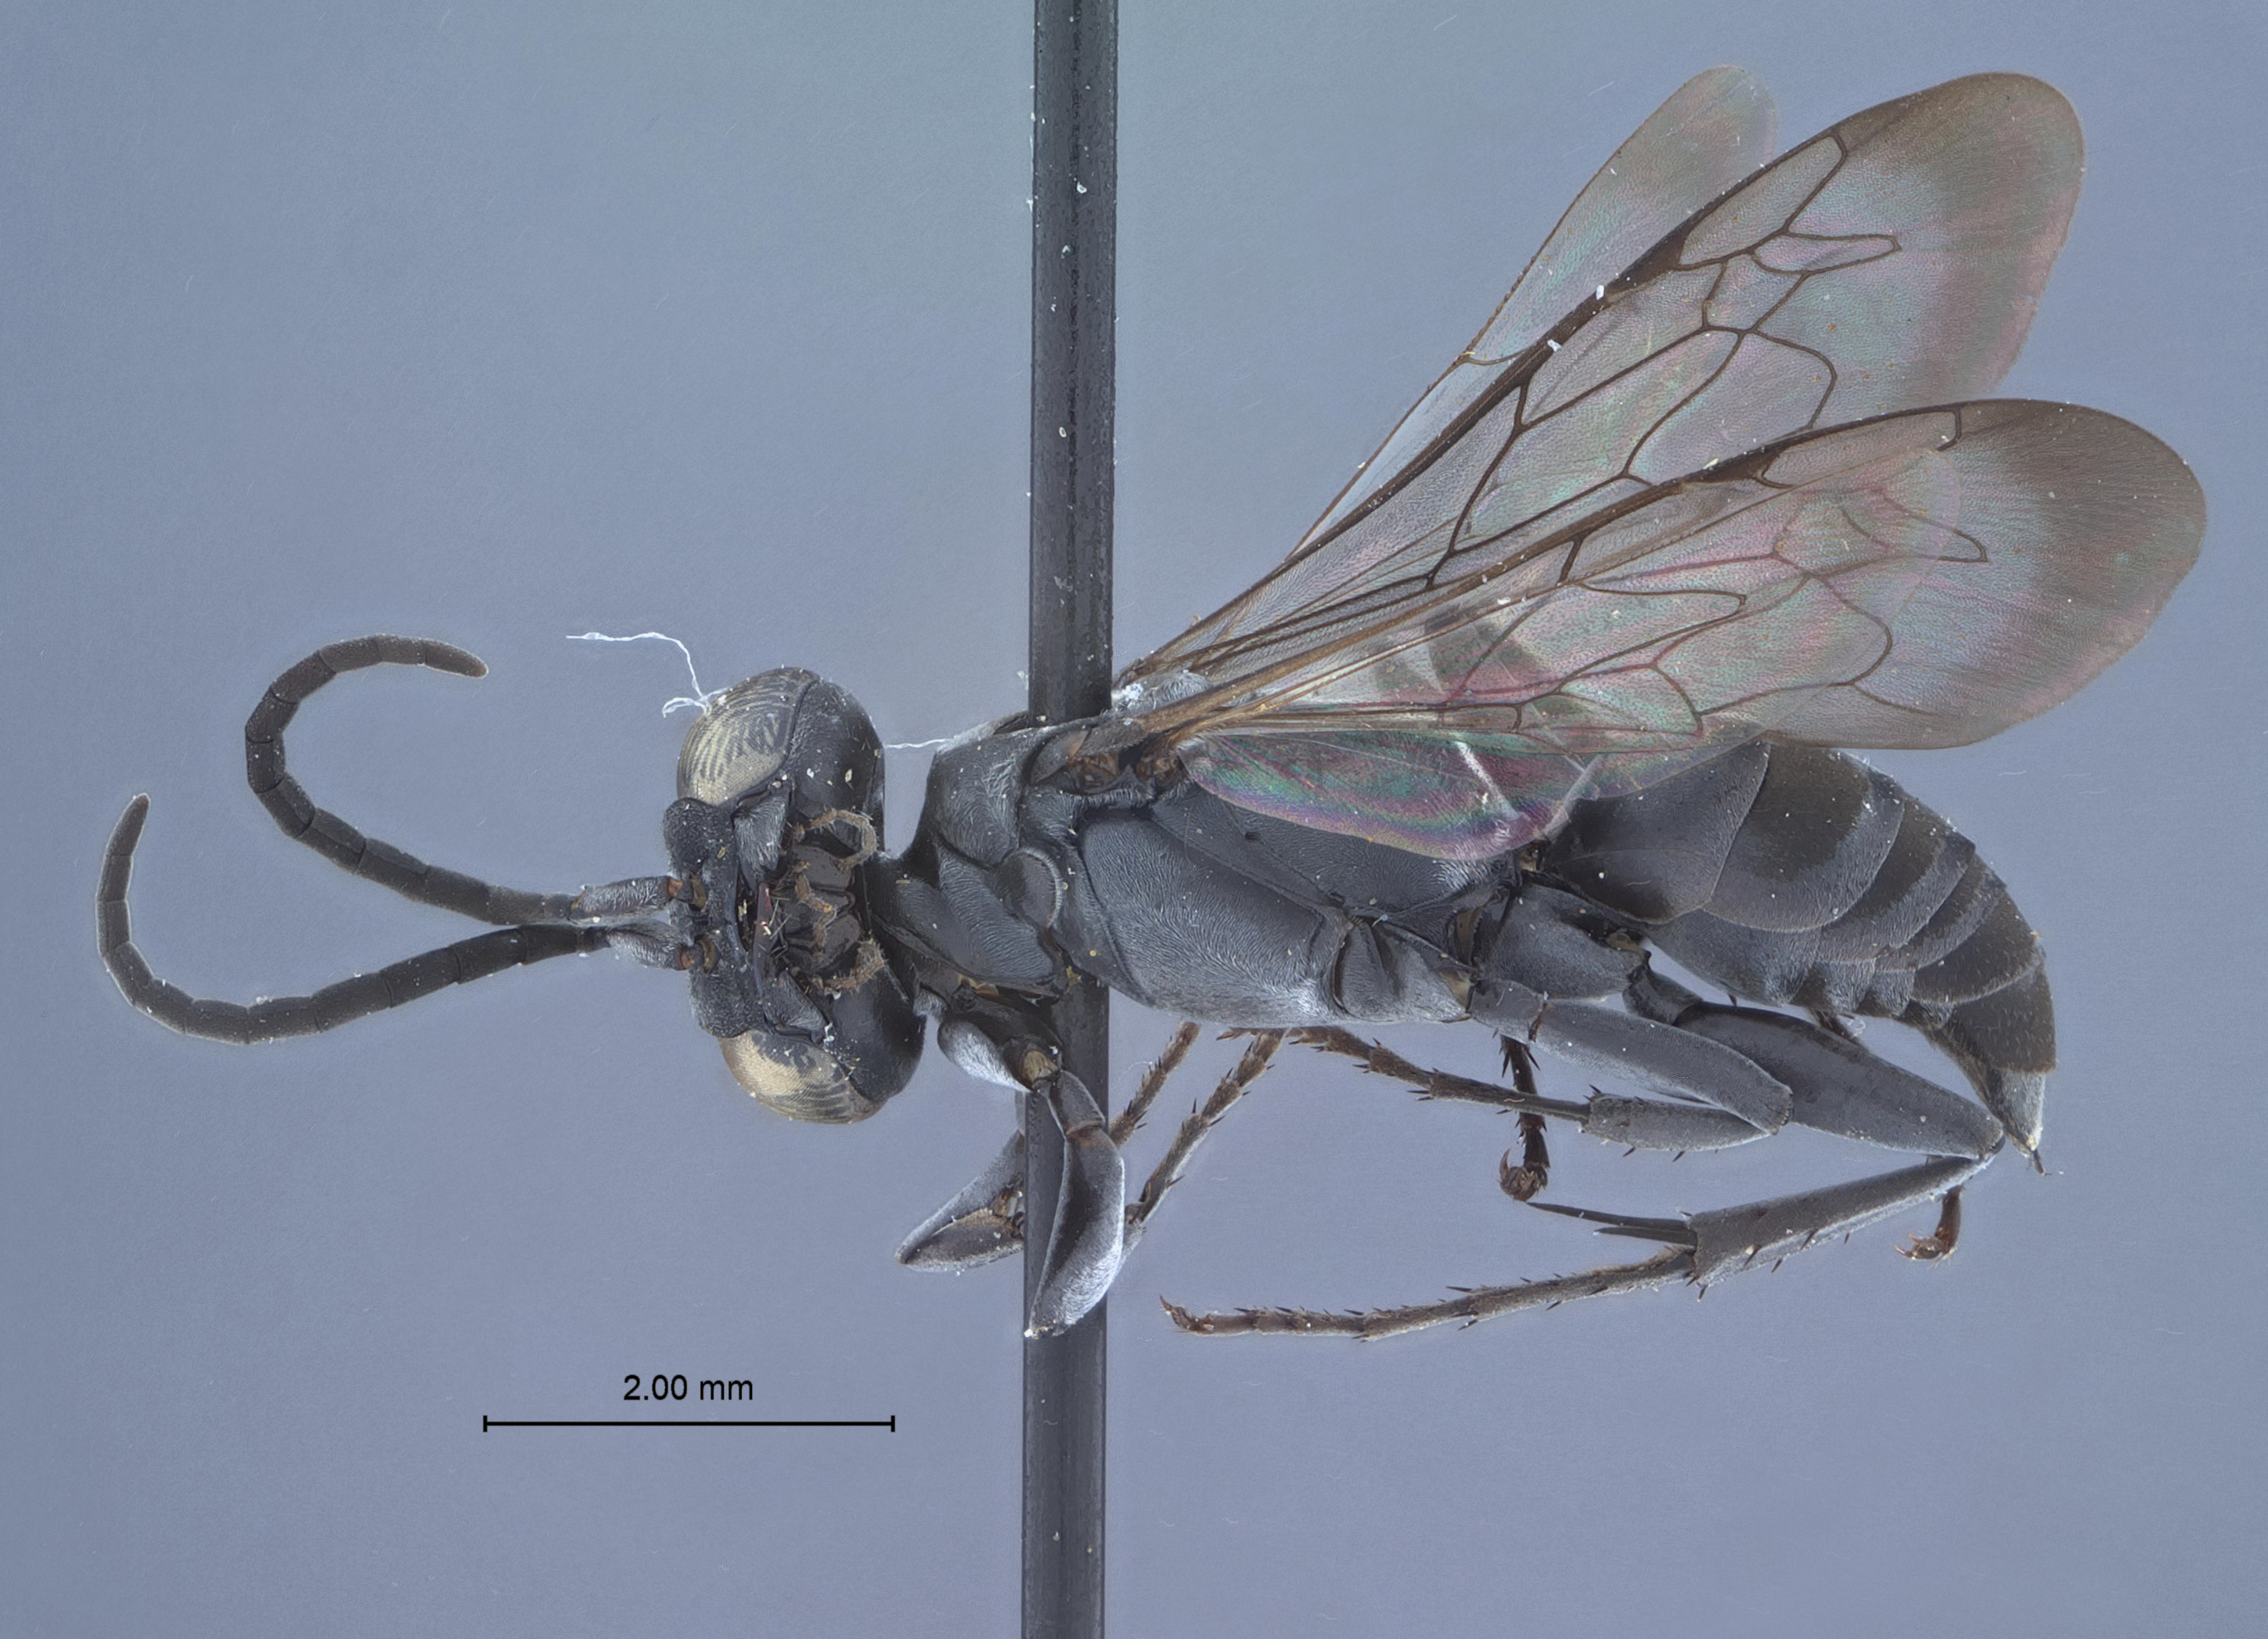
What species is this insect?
Liris evansi
